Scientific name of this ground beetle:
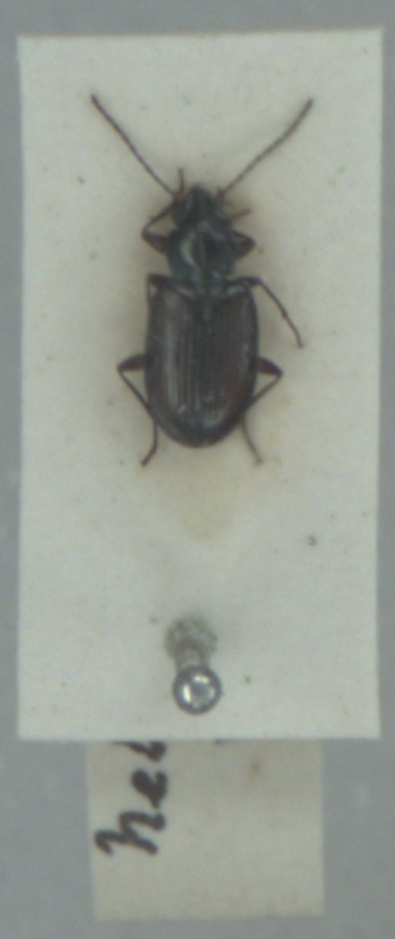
Bembidion prasinum
